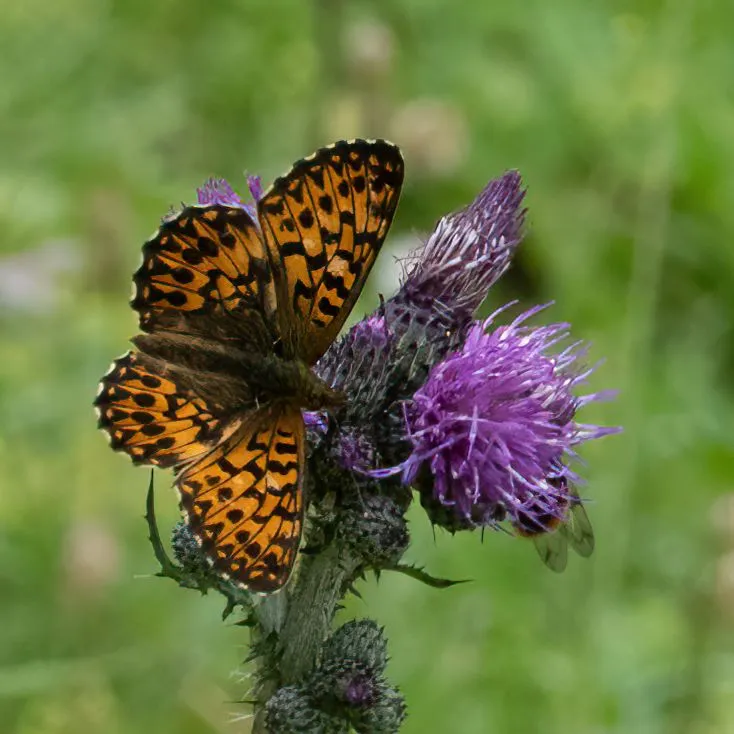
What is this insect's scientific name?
Boloria titania
